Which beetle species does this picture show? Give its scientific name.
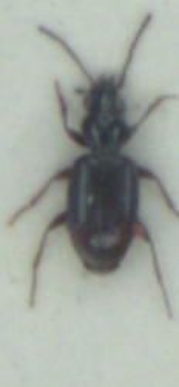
Bembidion normannum
